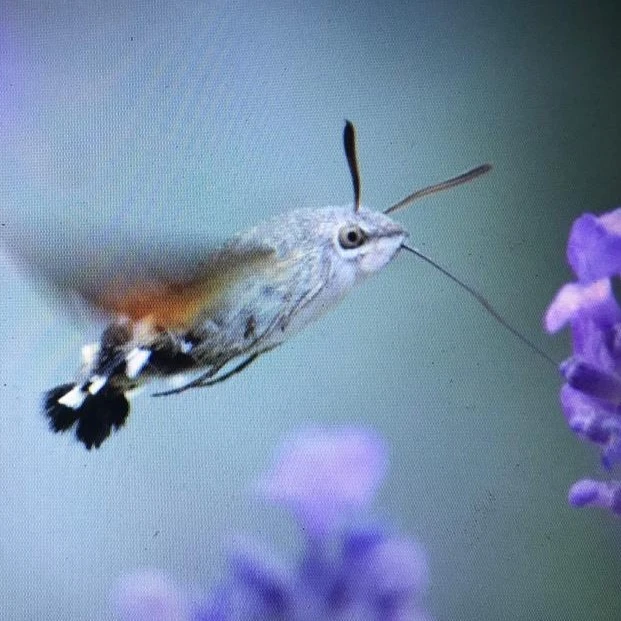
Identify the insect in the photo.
Macroglossum stellatarum
